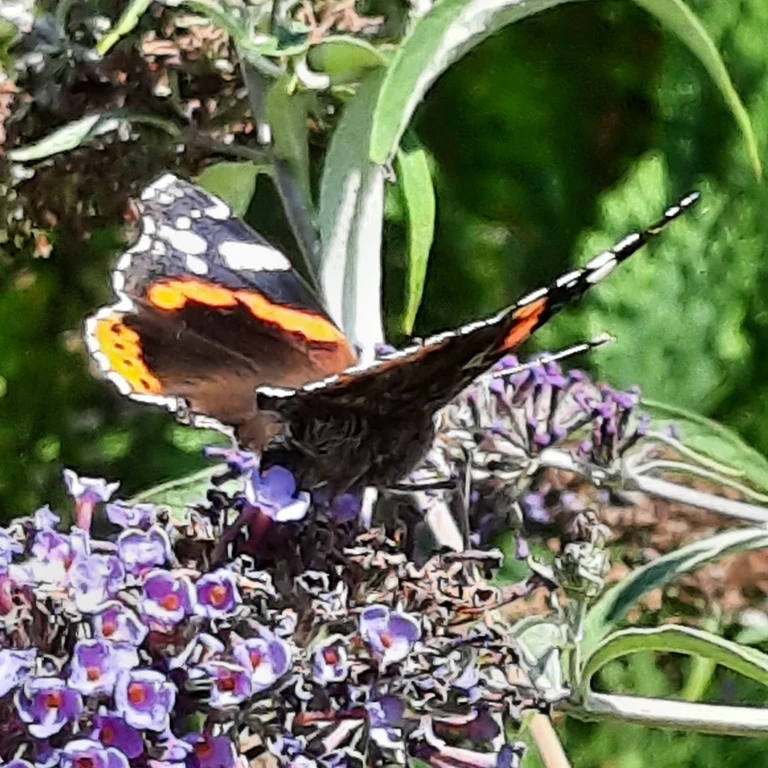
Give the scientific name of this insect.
Vanessa atalanta
